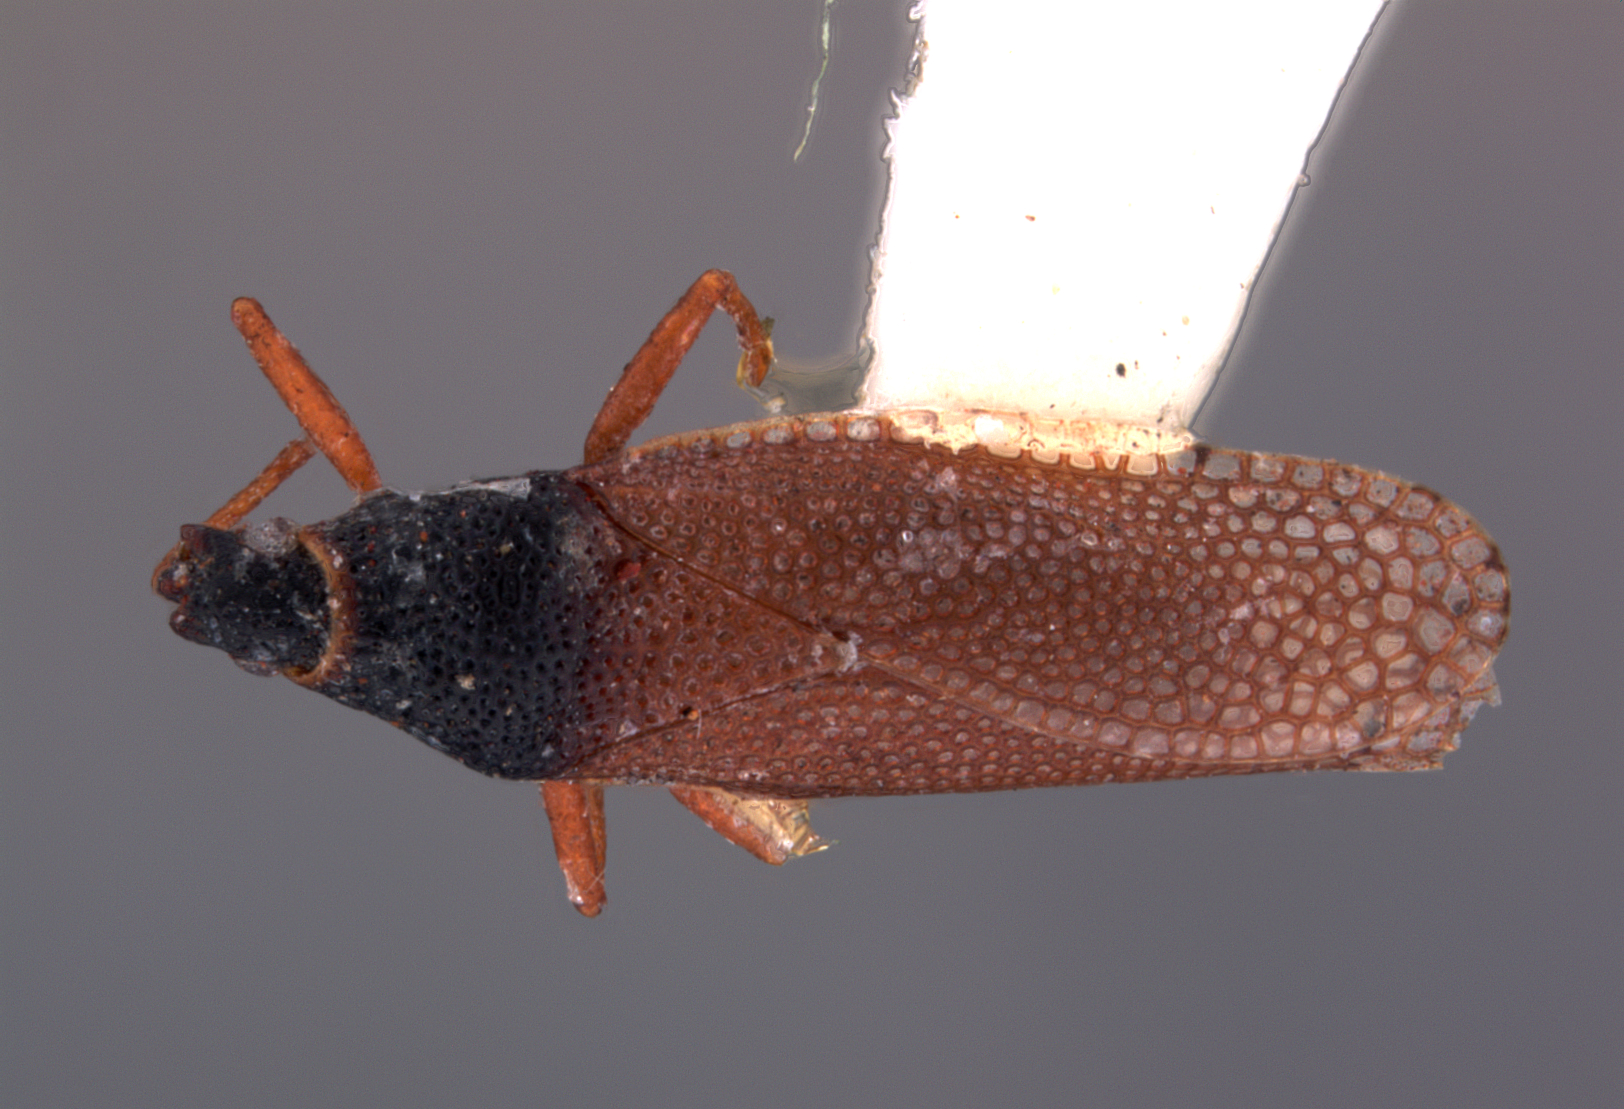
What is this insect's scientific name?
Lullius insolens
